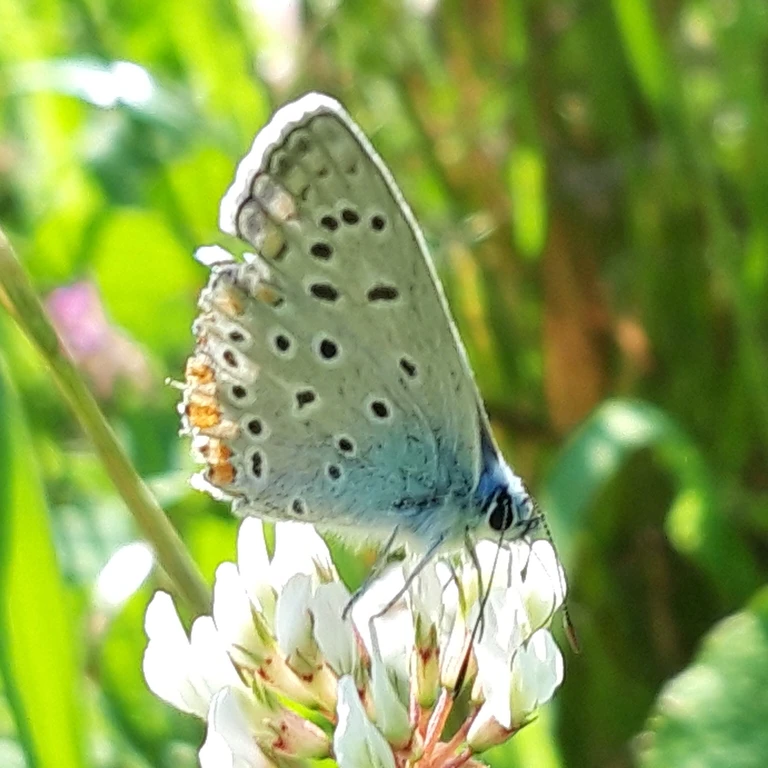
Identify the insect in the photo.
Polyommatus icarus
